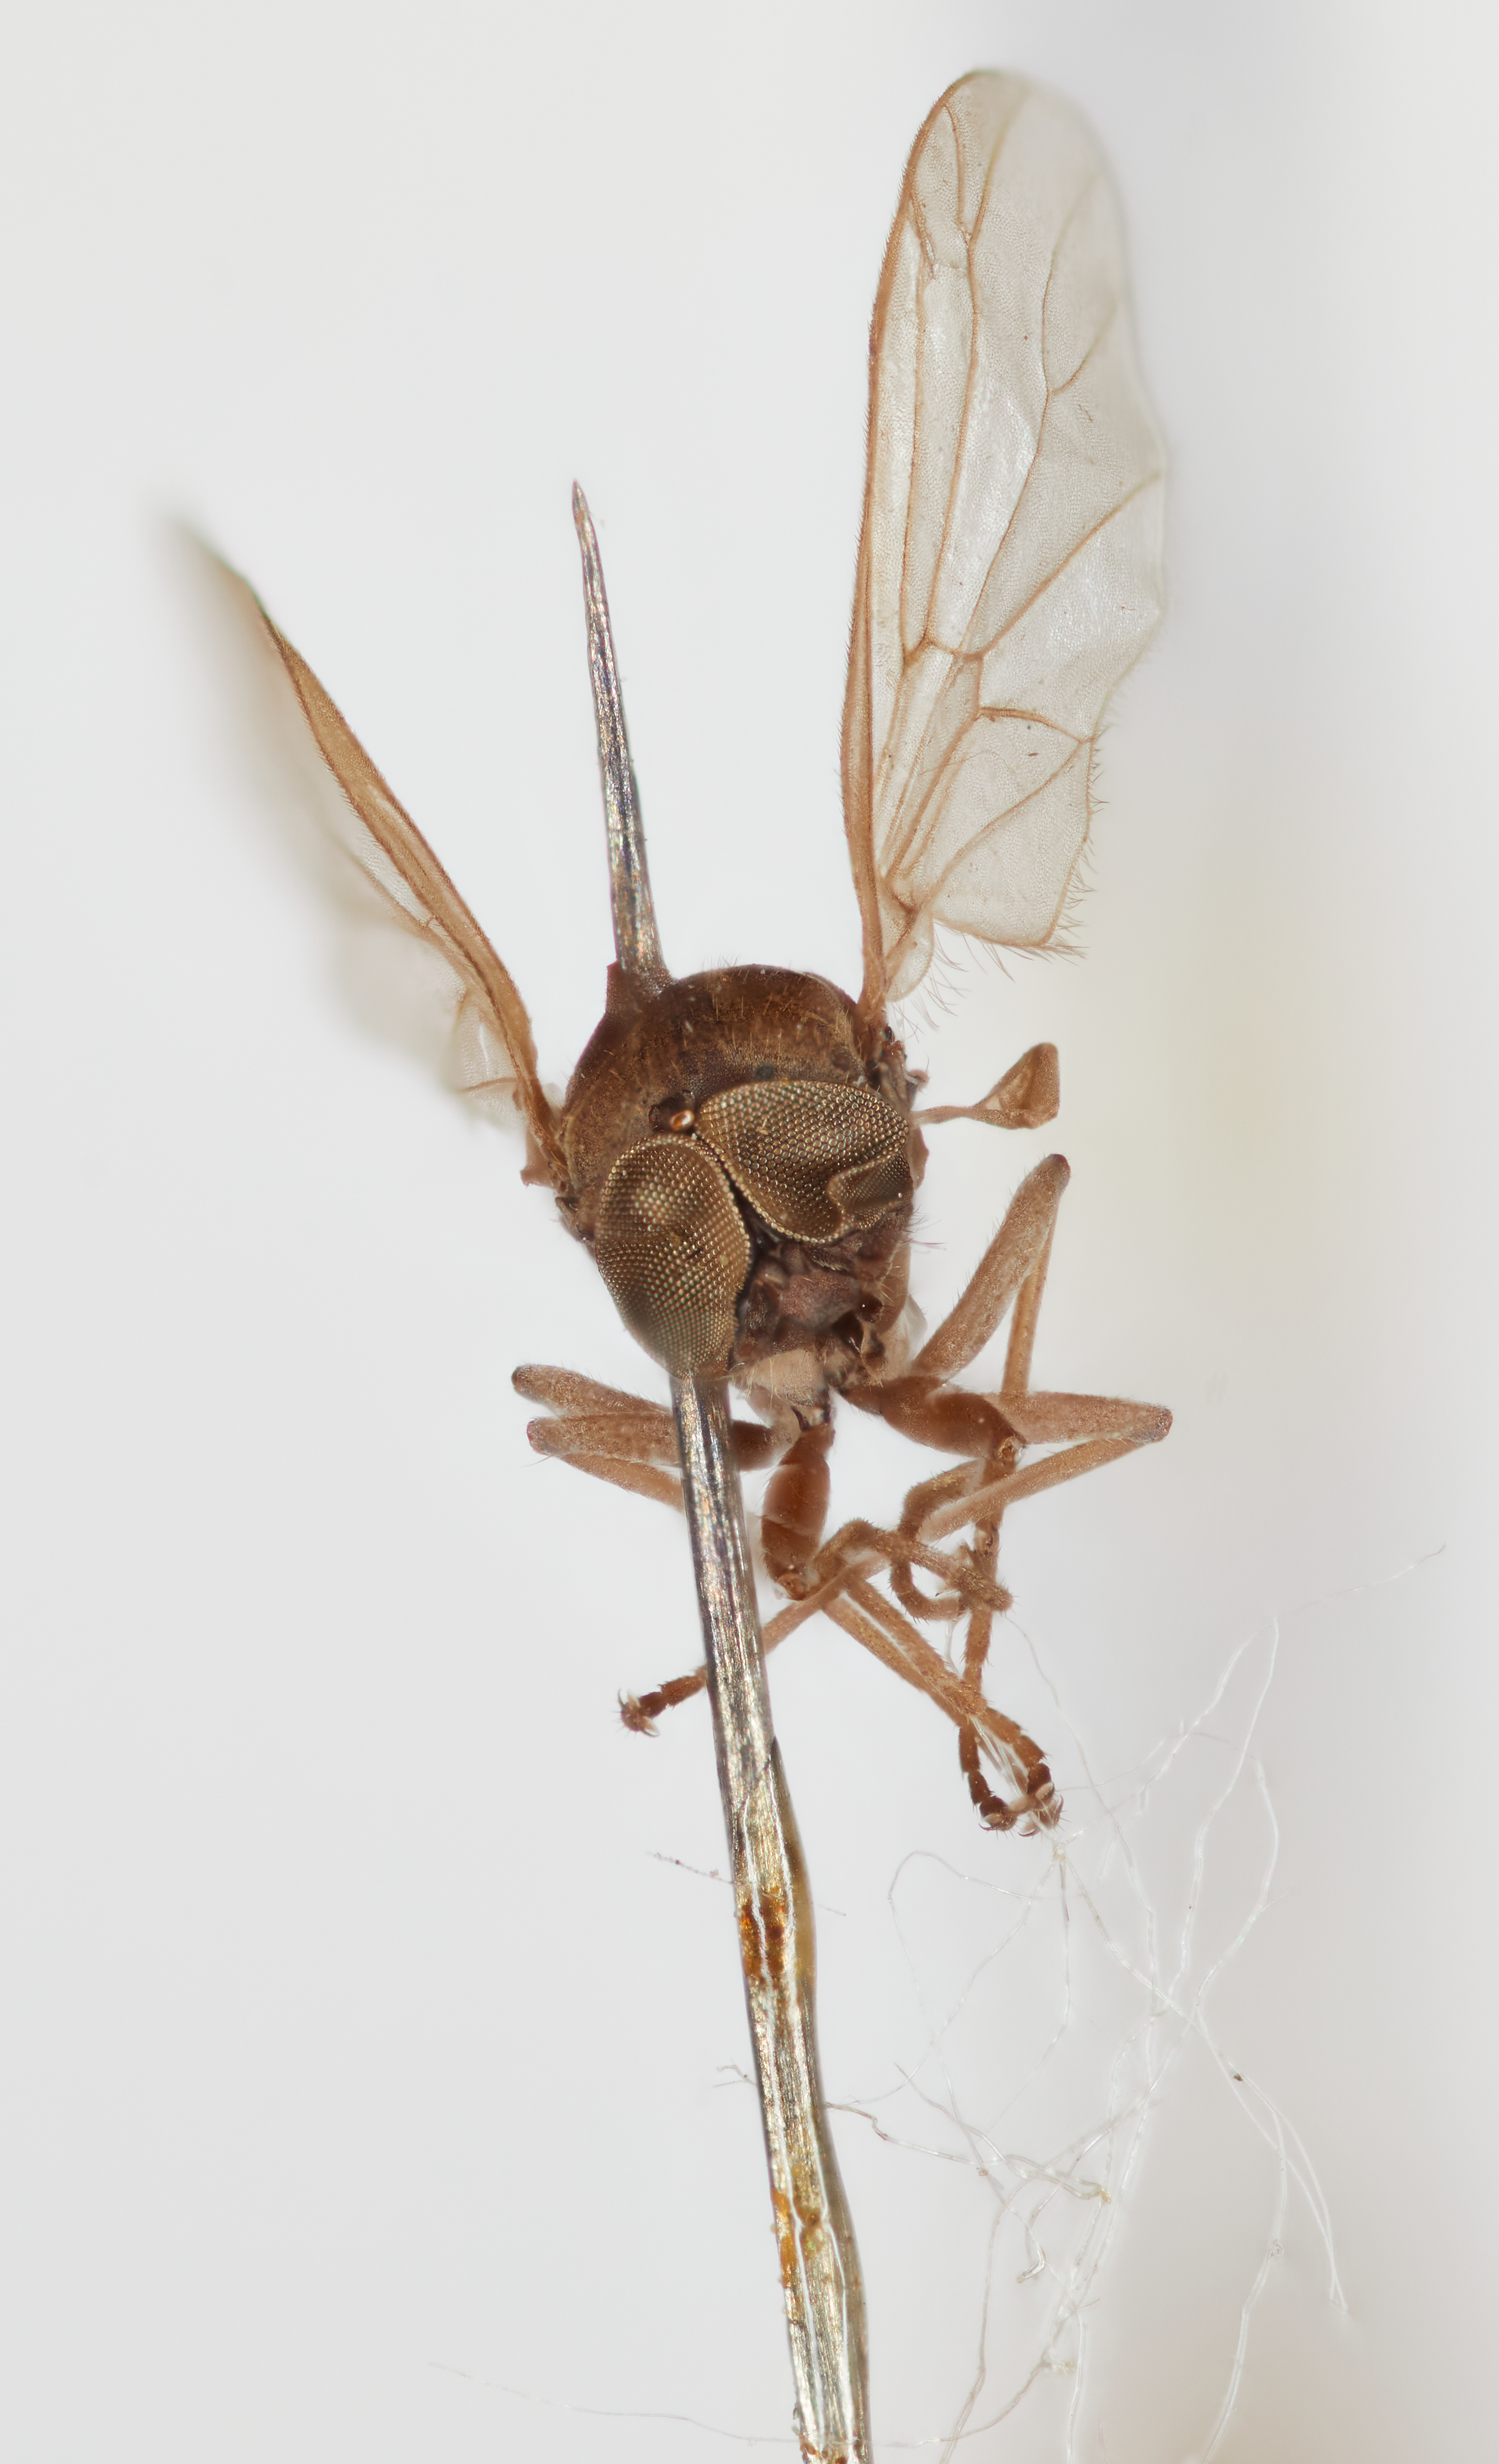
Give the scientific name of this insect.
Hilarimorpha reparta
